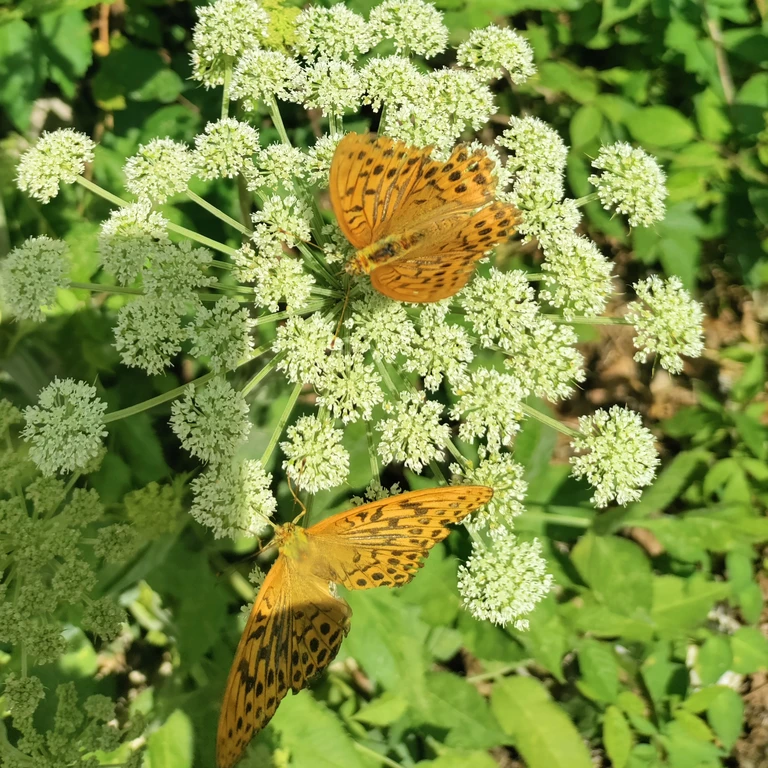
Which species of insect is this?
Argynnis paphia
